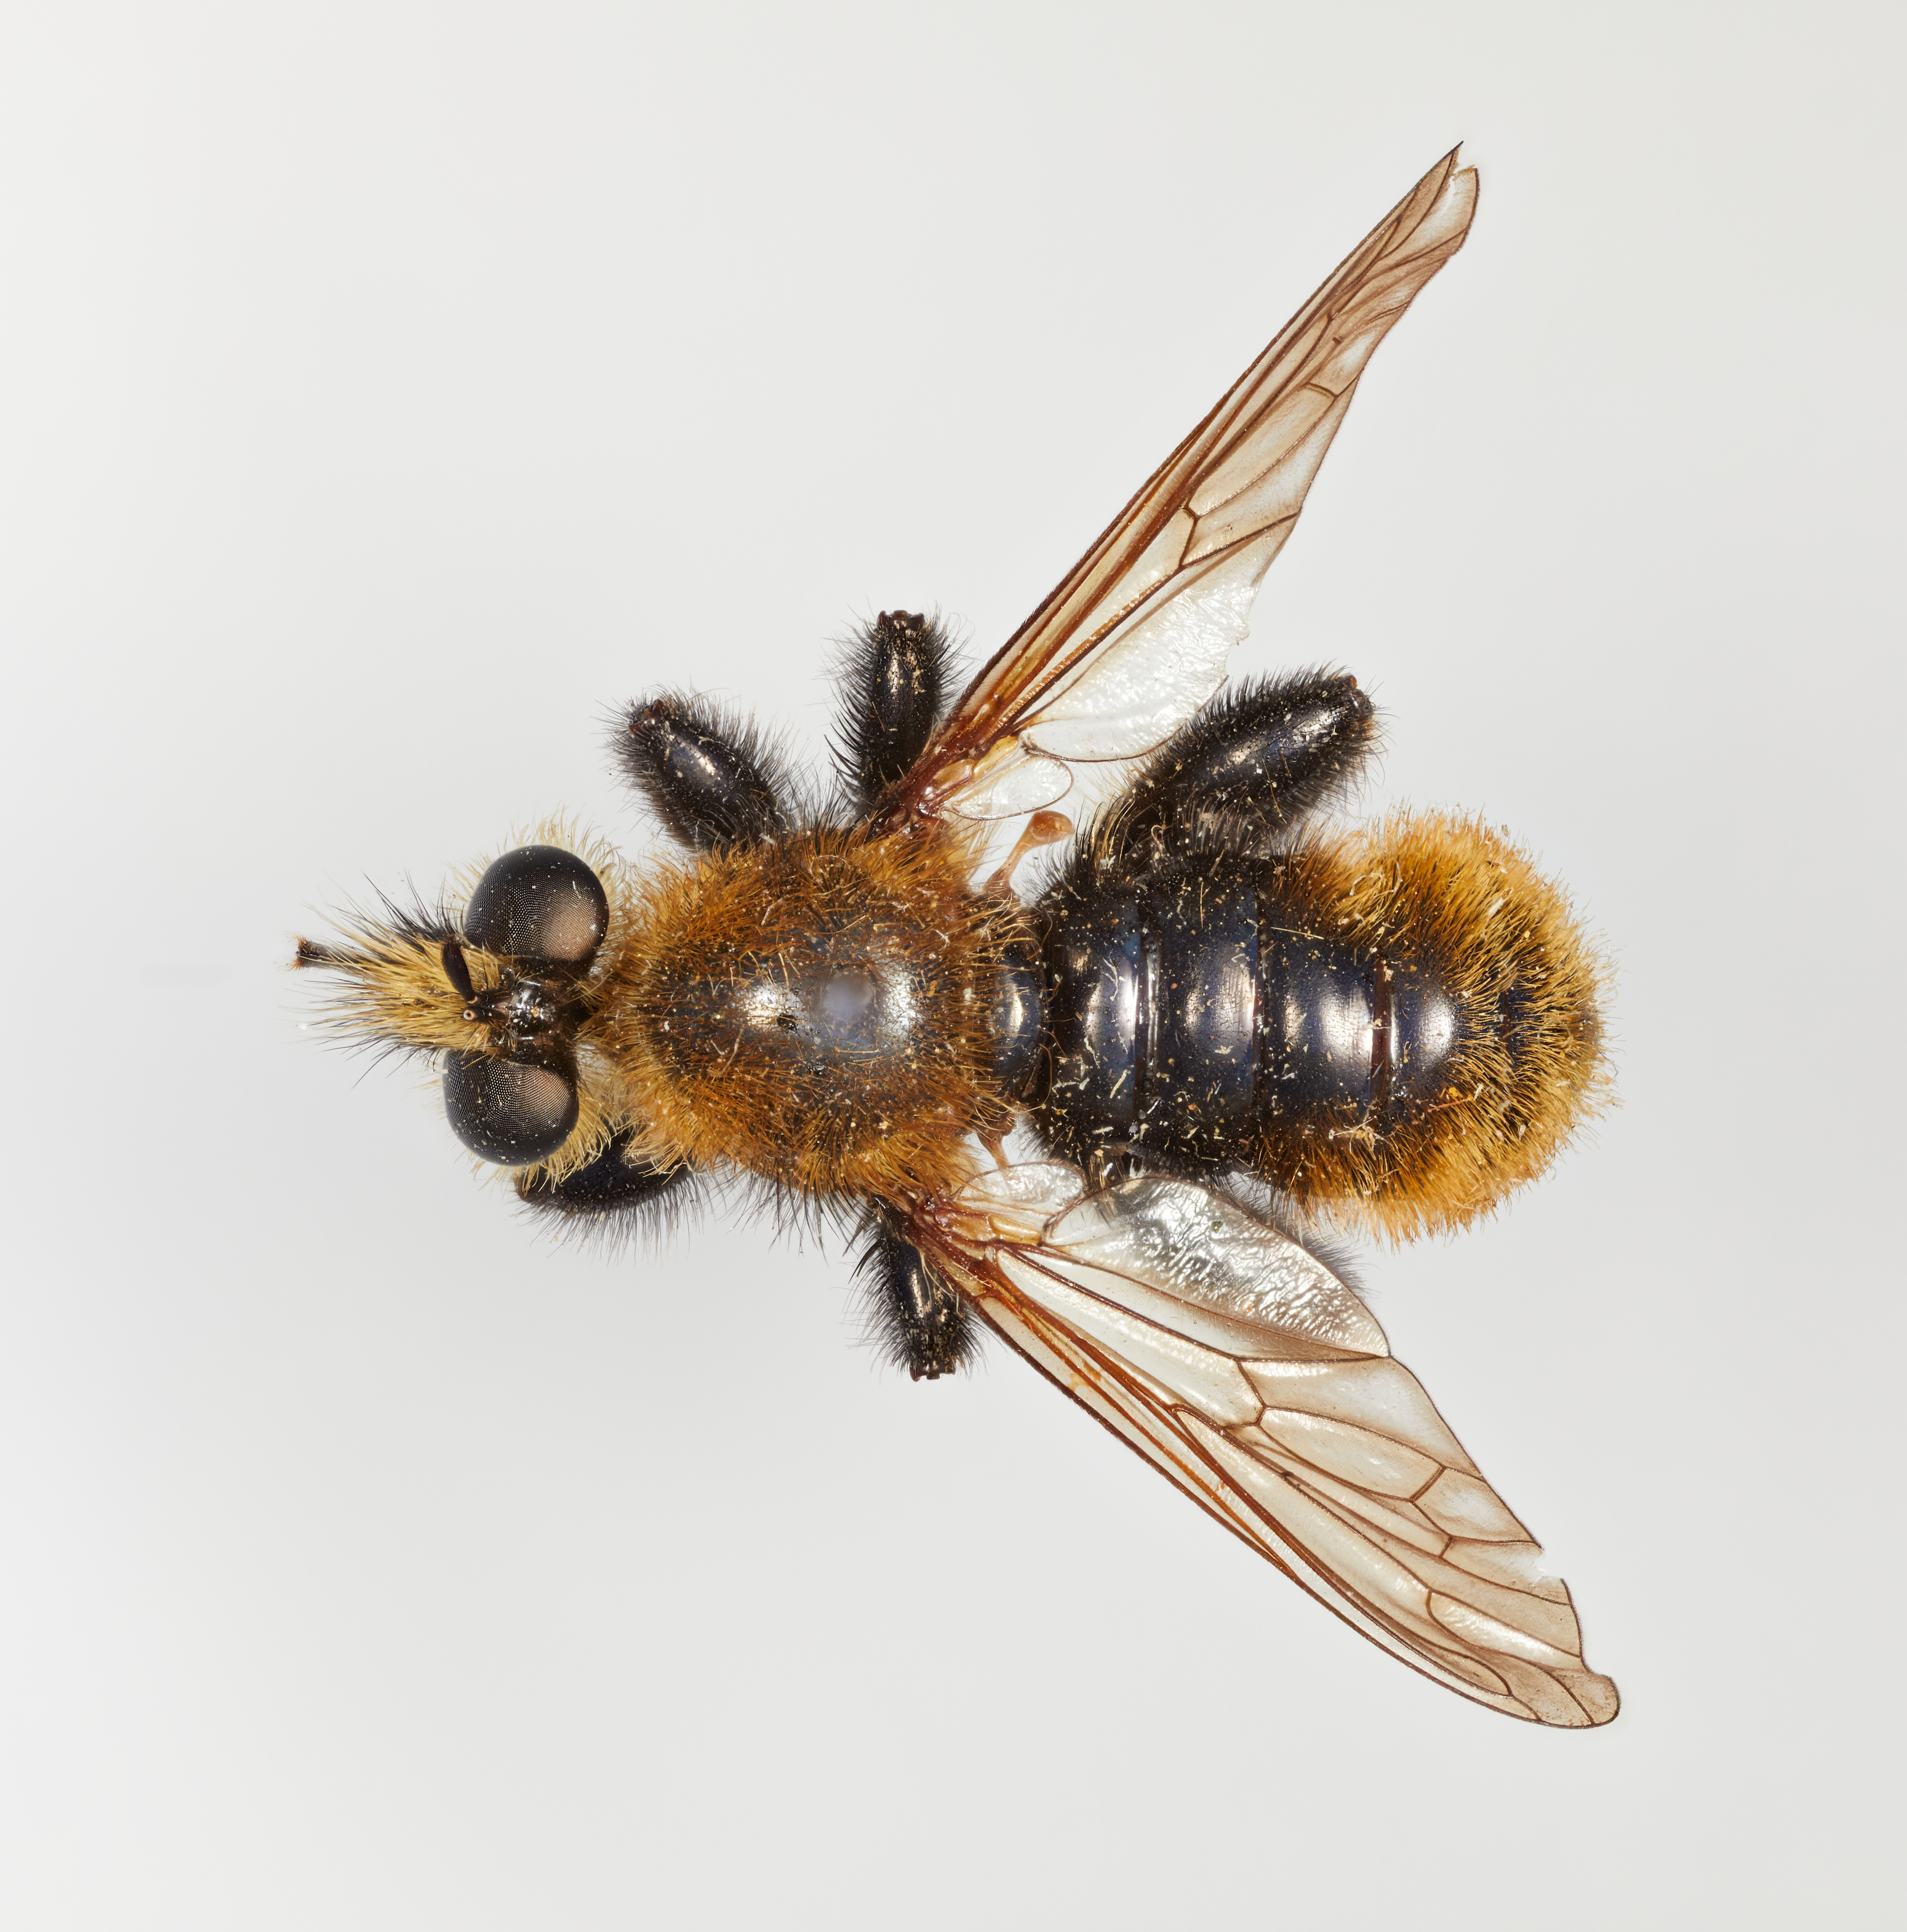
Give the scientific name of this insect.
Bombomima royalensis
